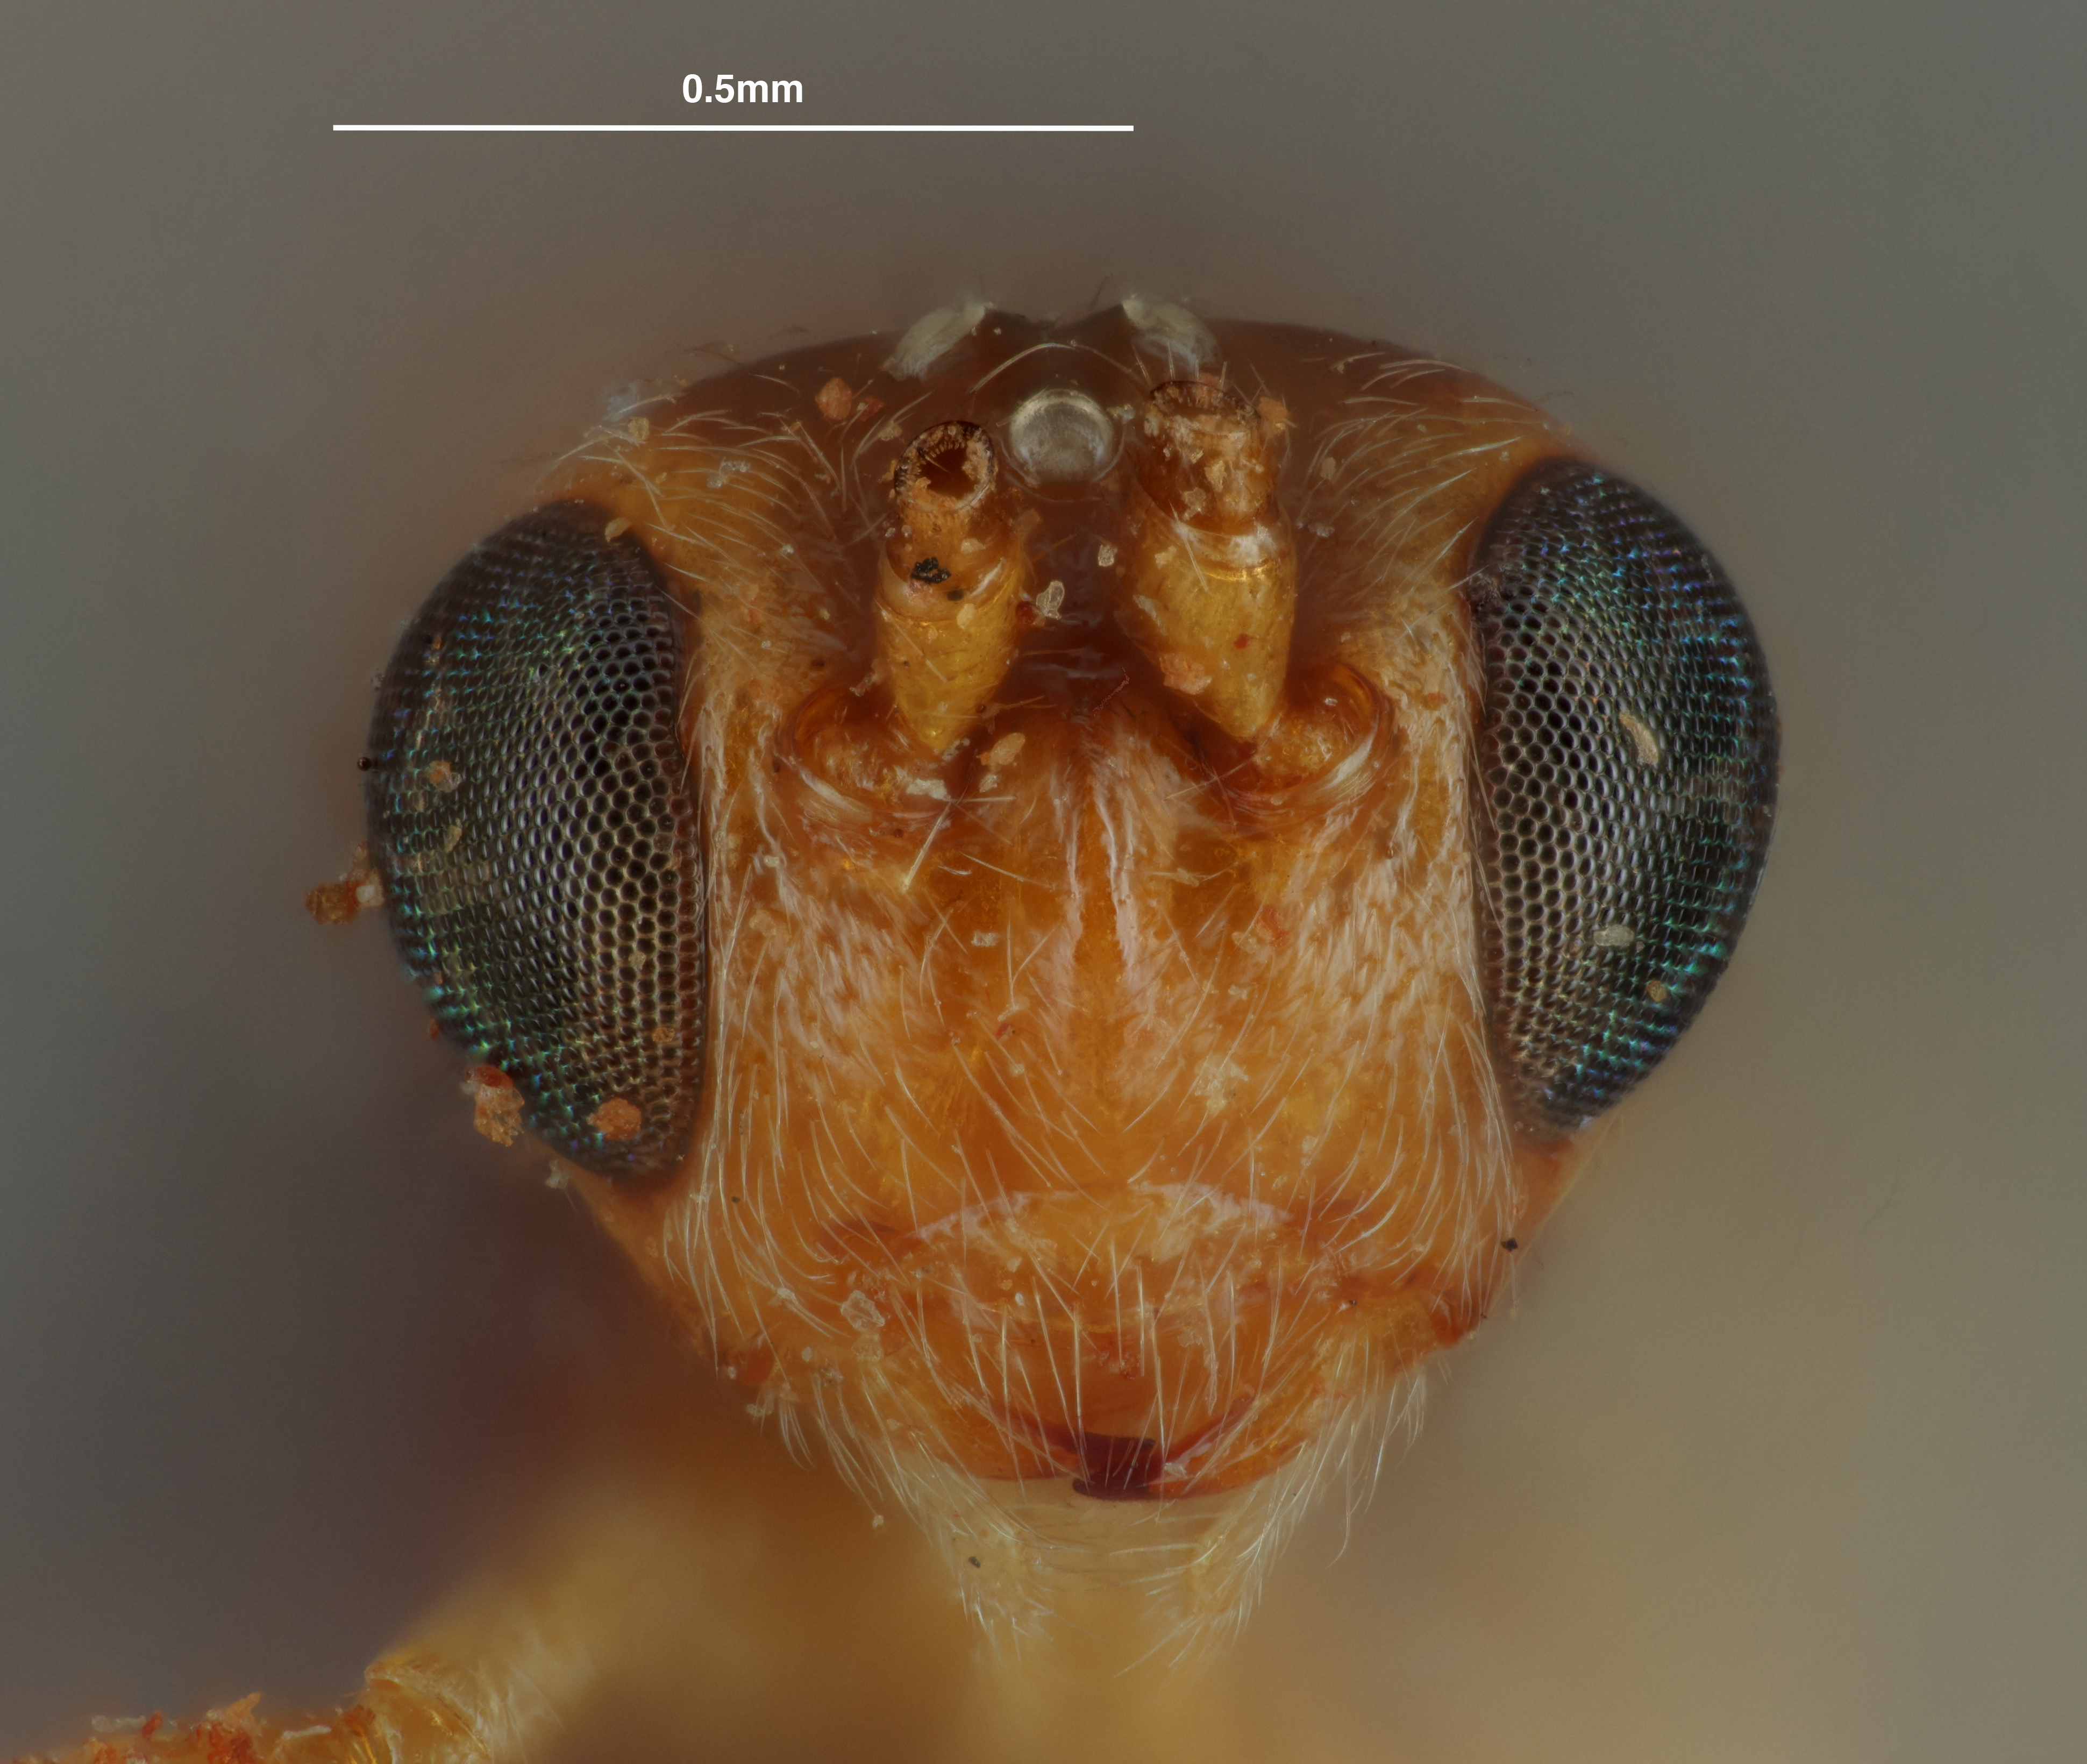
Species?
Opius tabellariae
